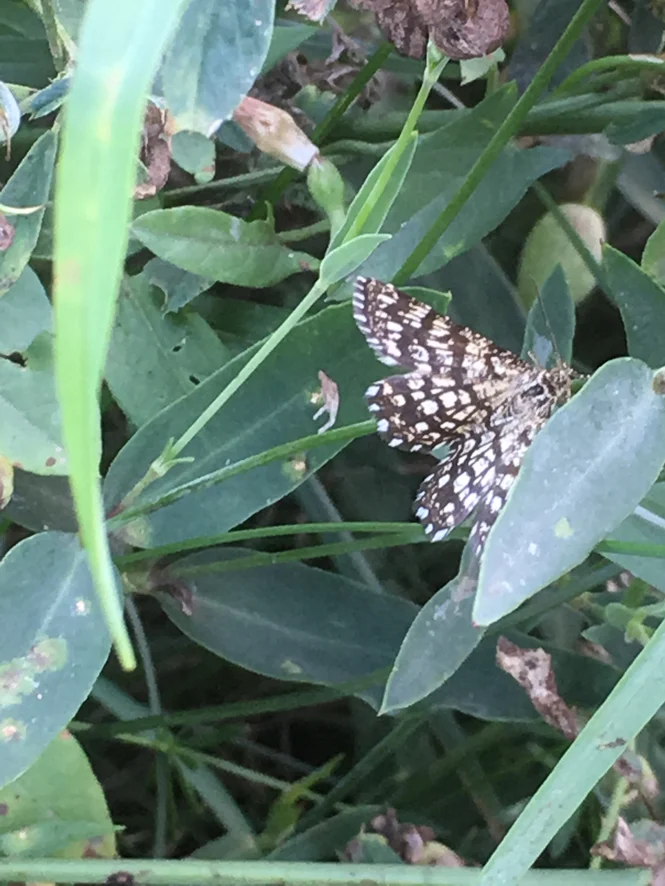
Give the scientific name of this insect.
Chiasmia clathrata
